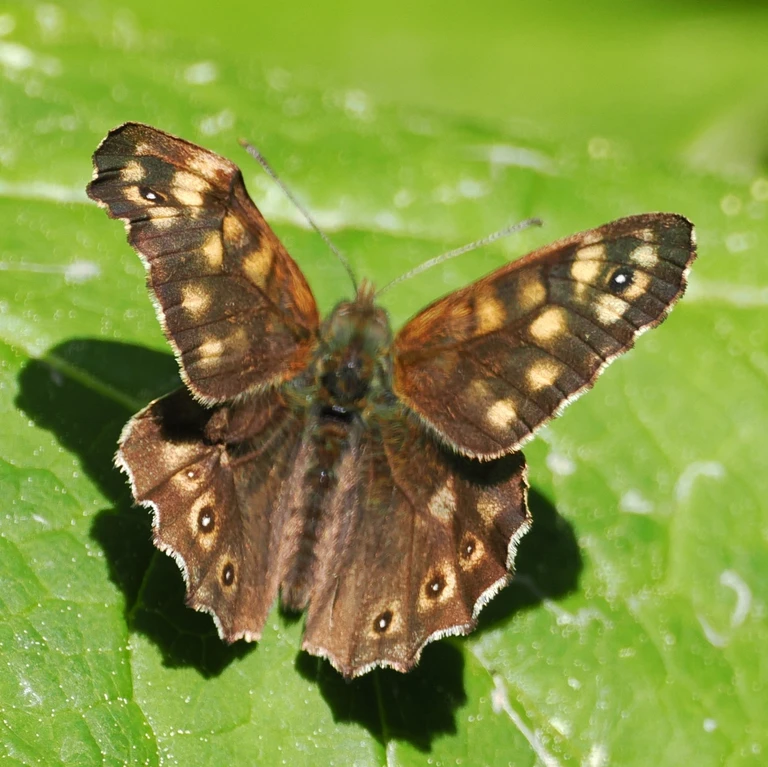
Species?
Pararge aegeria
